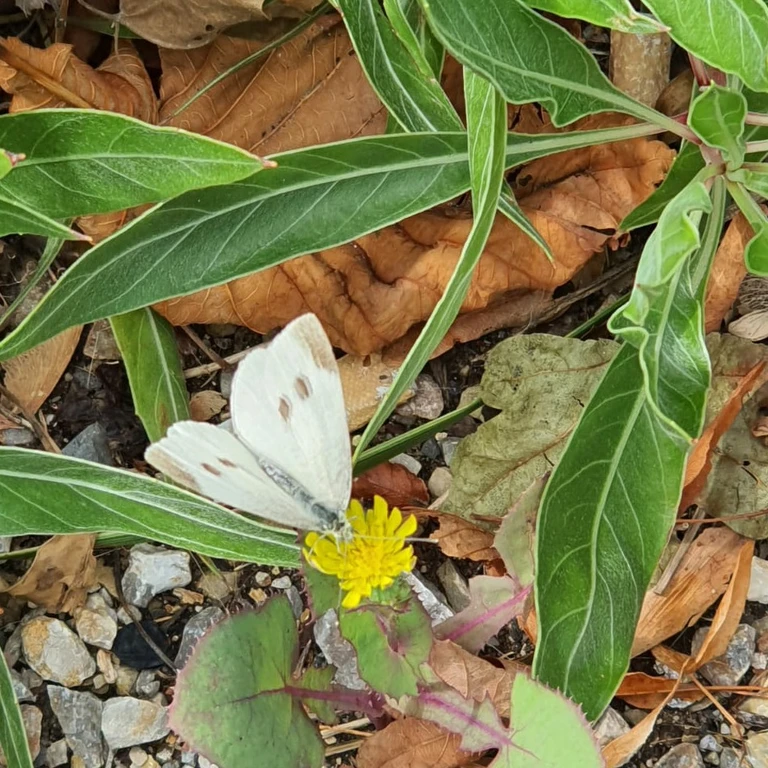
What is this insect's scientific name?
Pieris rapae
